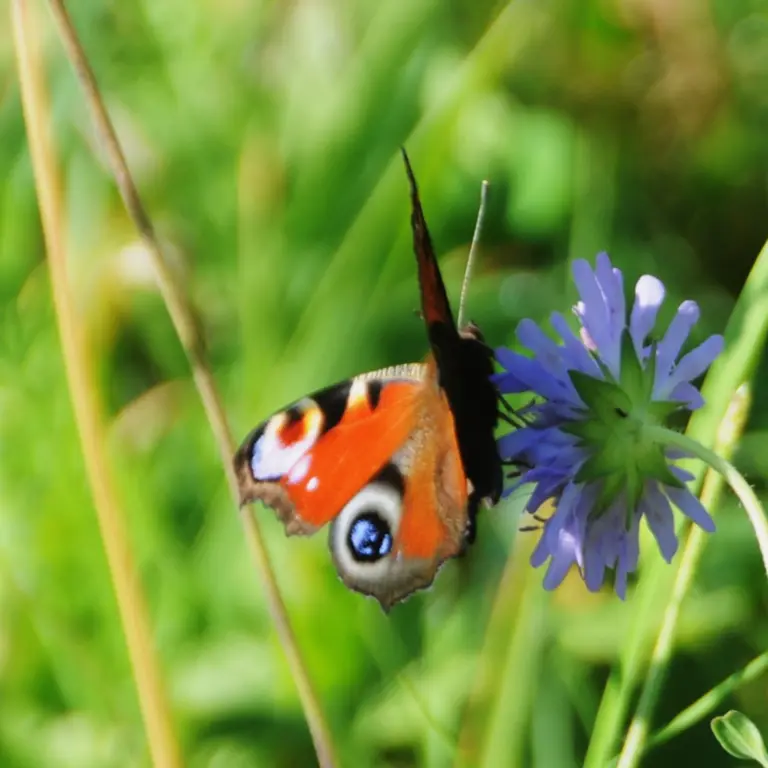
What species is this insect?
Aglais io
